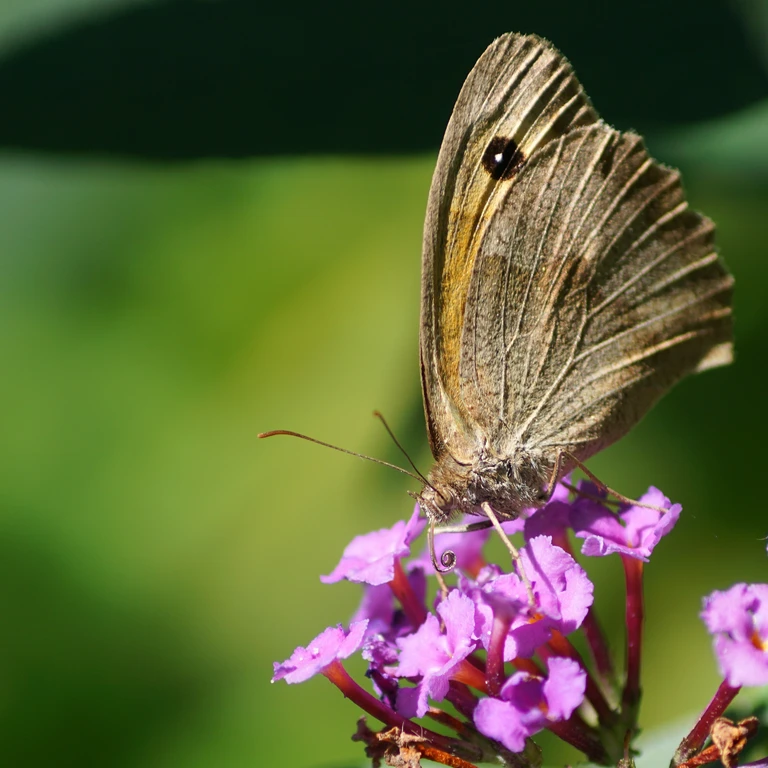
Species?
Maniola jurtina
